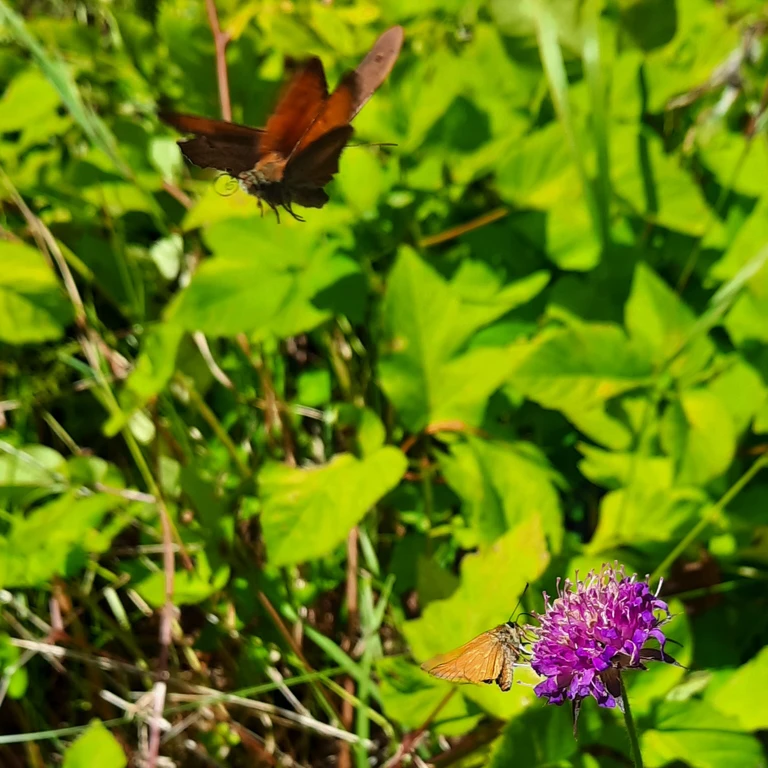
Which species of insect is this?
Ochlodes sylvanus (also Ochlodes venata)
